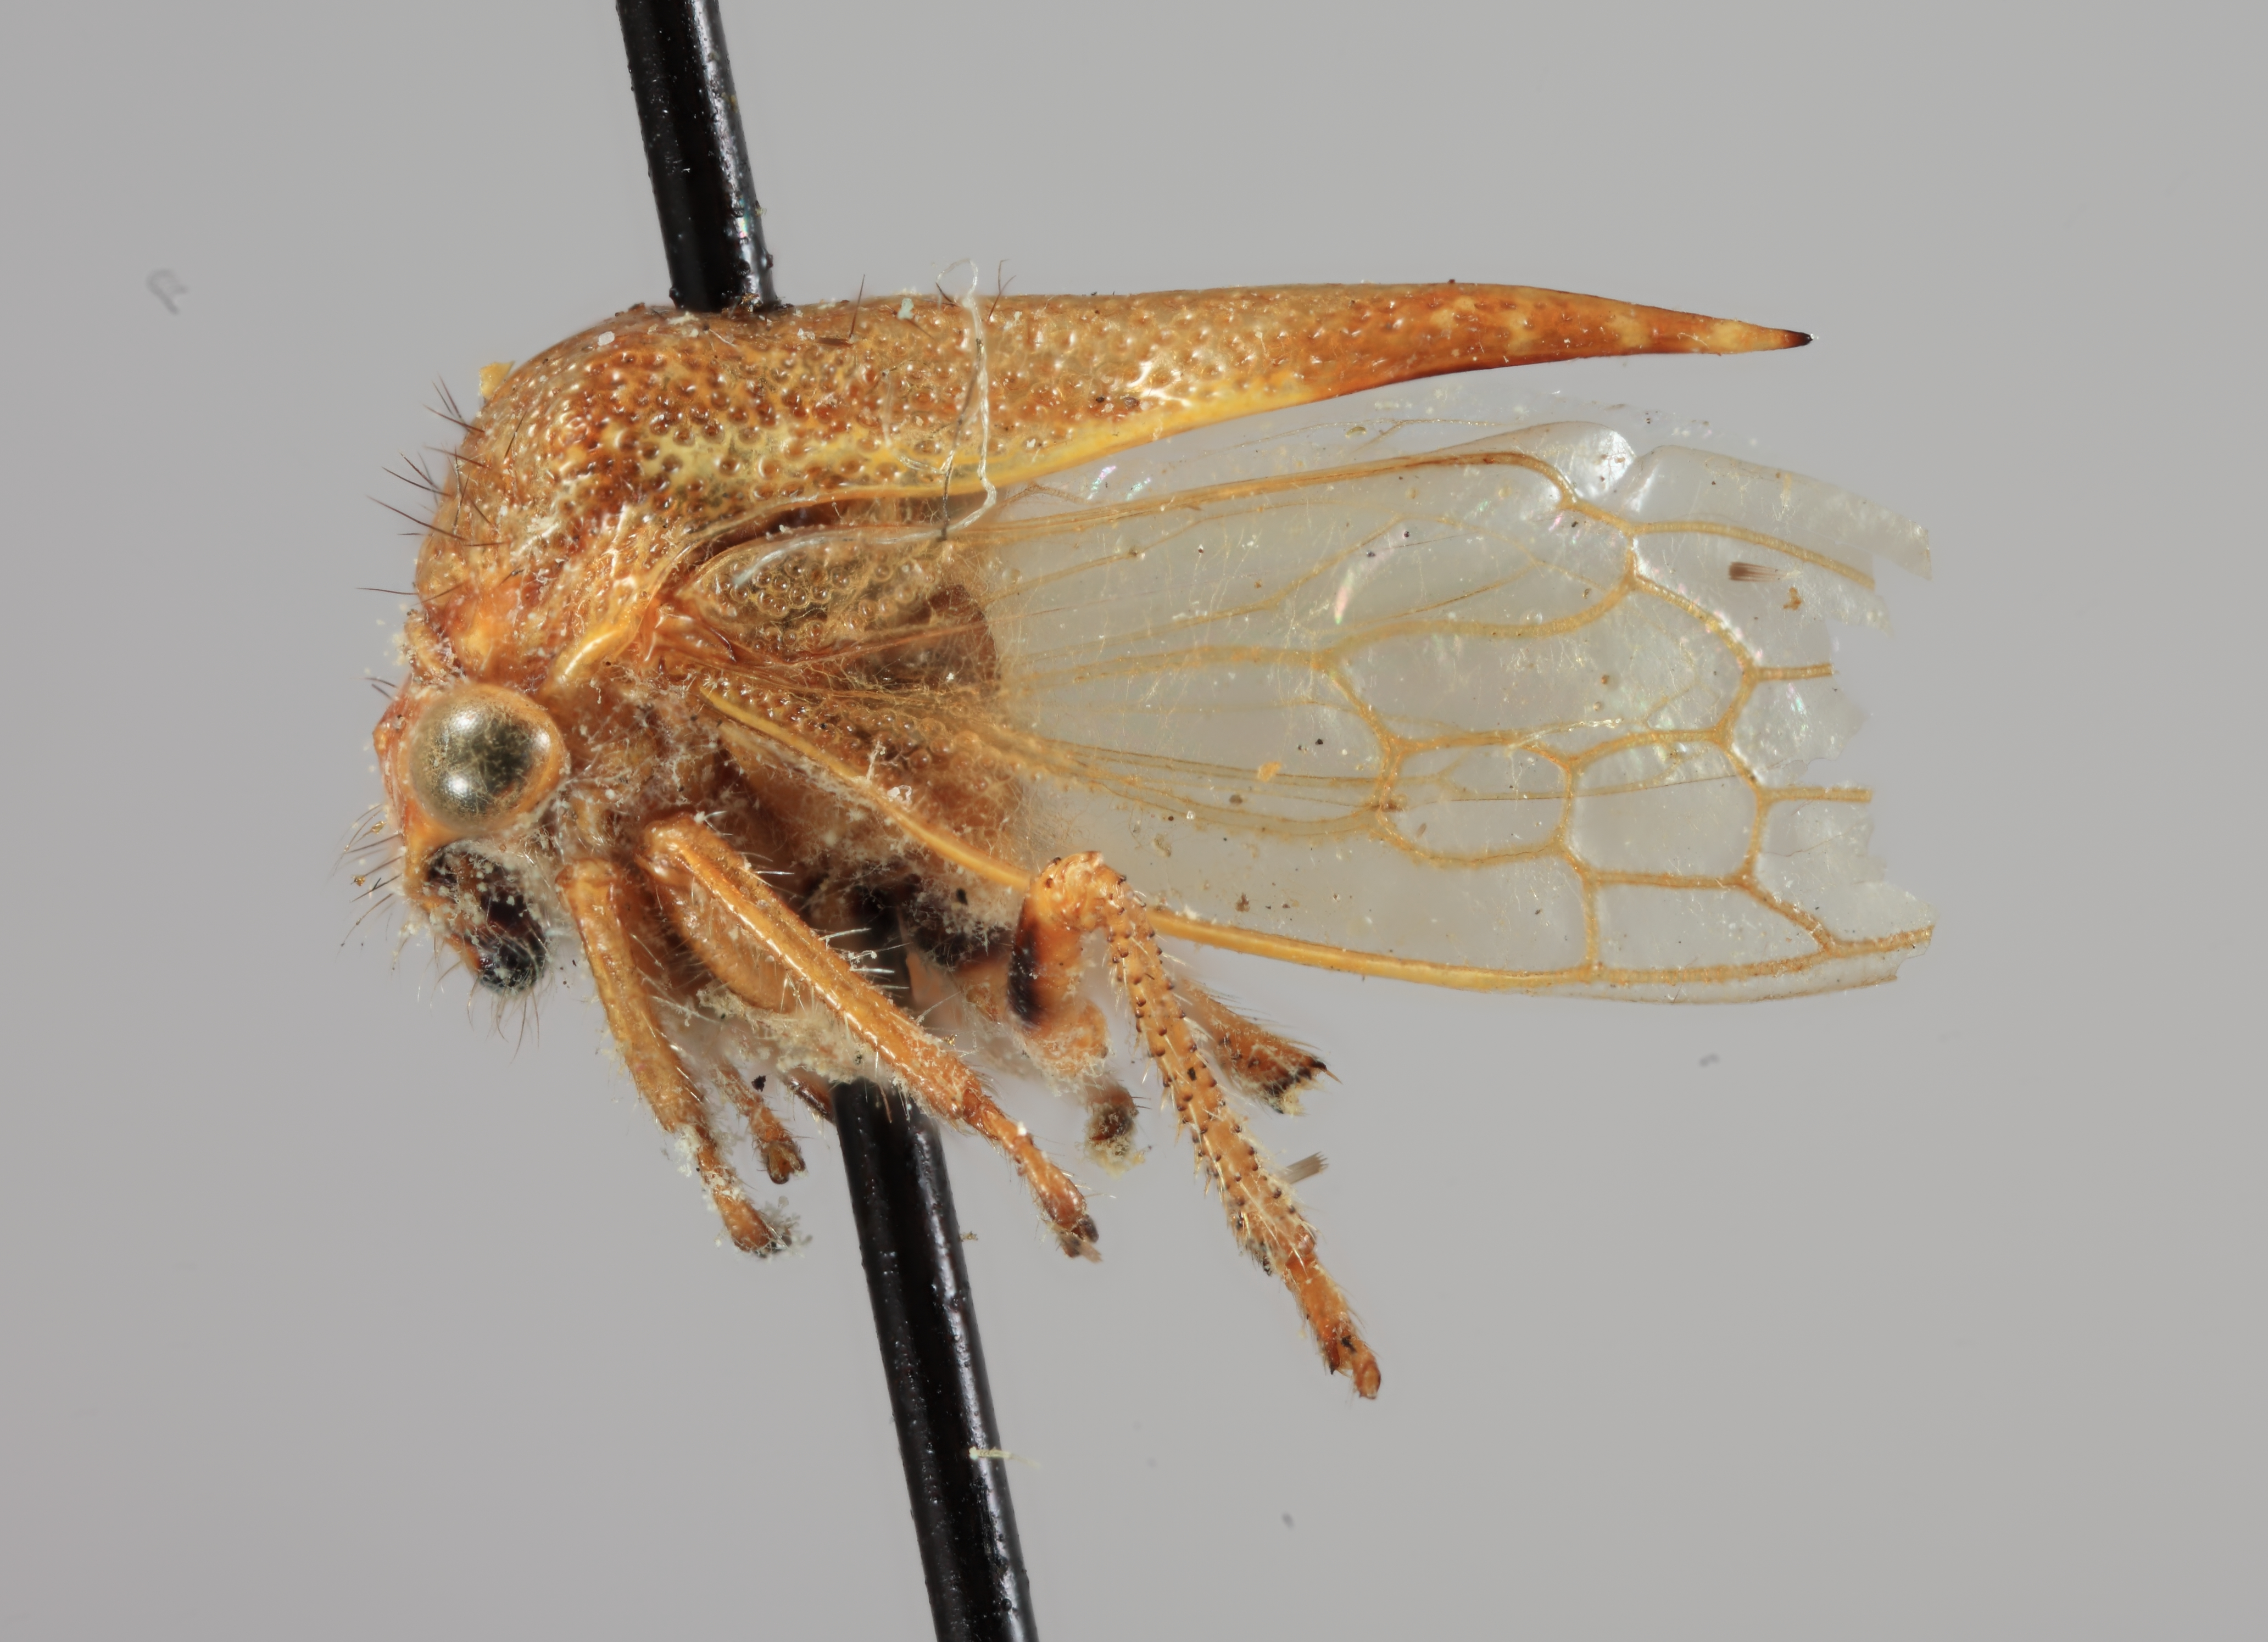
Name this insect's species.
Stictocephala nigriventris
